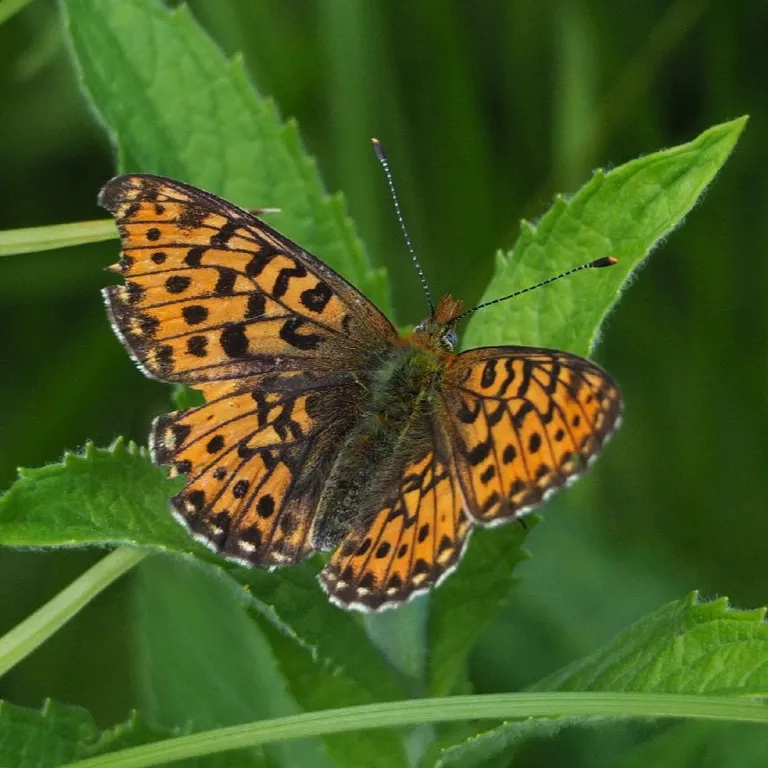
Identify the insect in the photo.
Boloria euphrosyne (also Clossiana euphrosyne)
